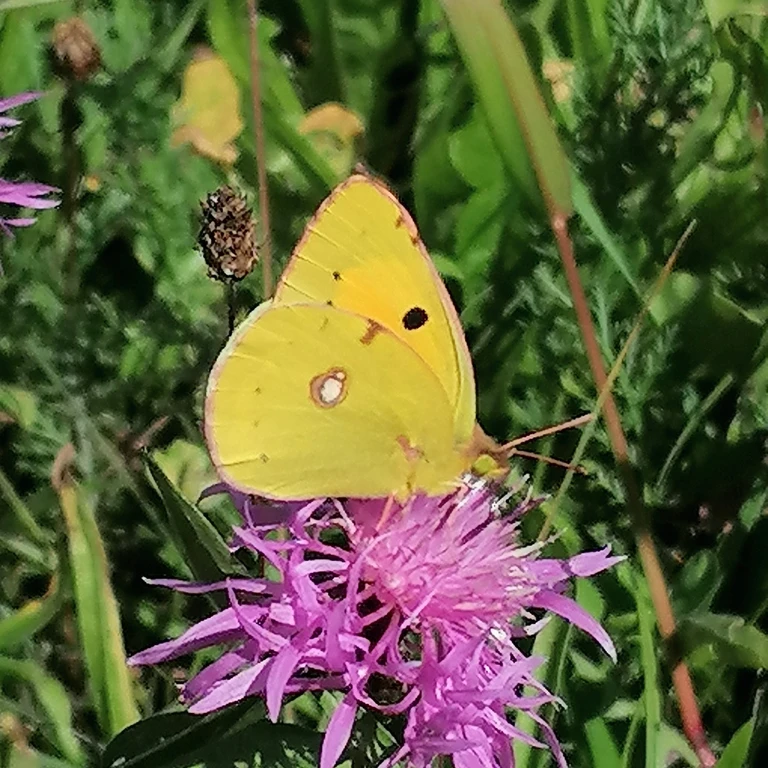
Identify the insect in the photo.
Colias croceus
